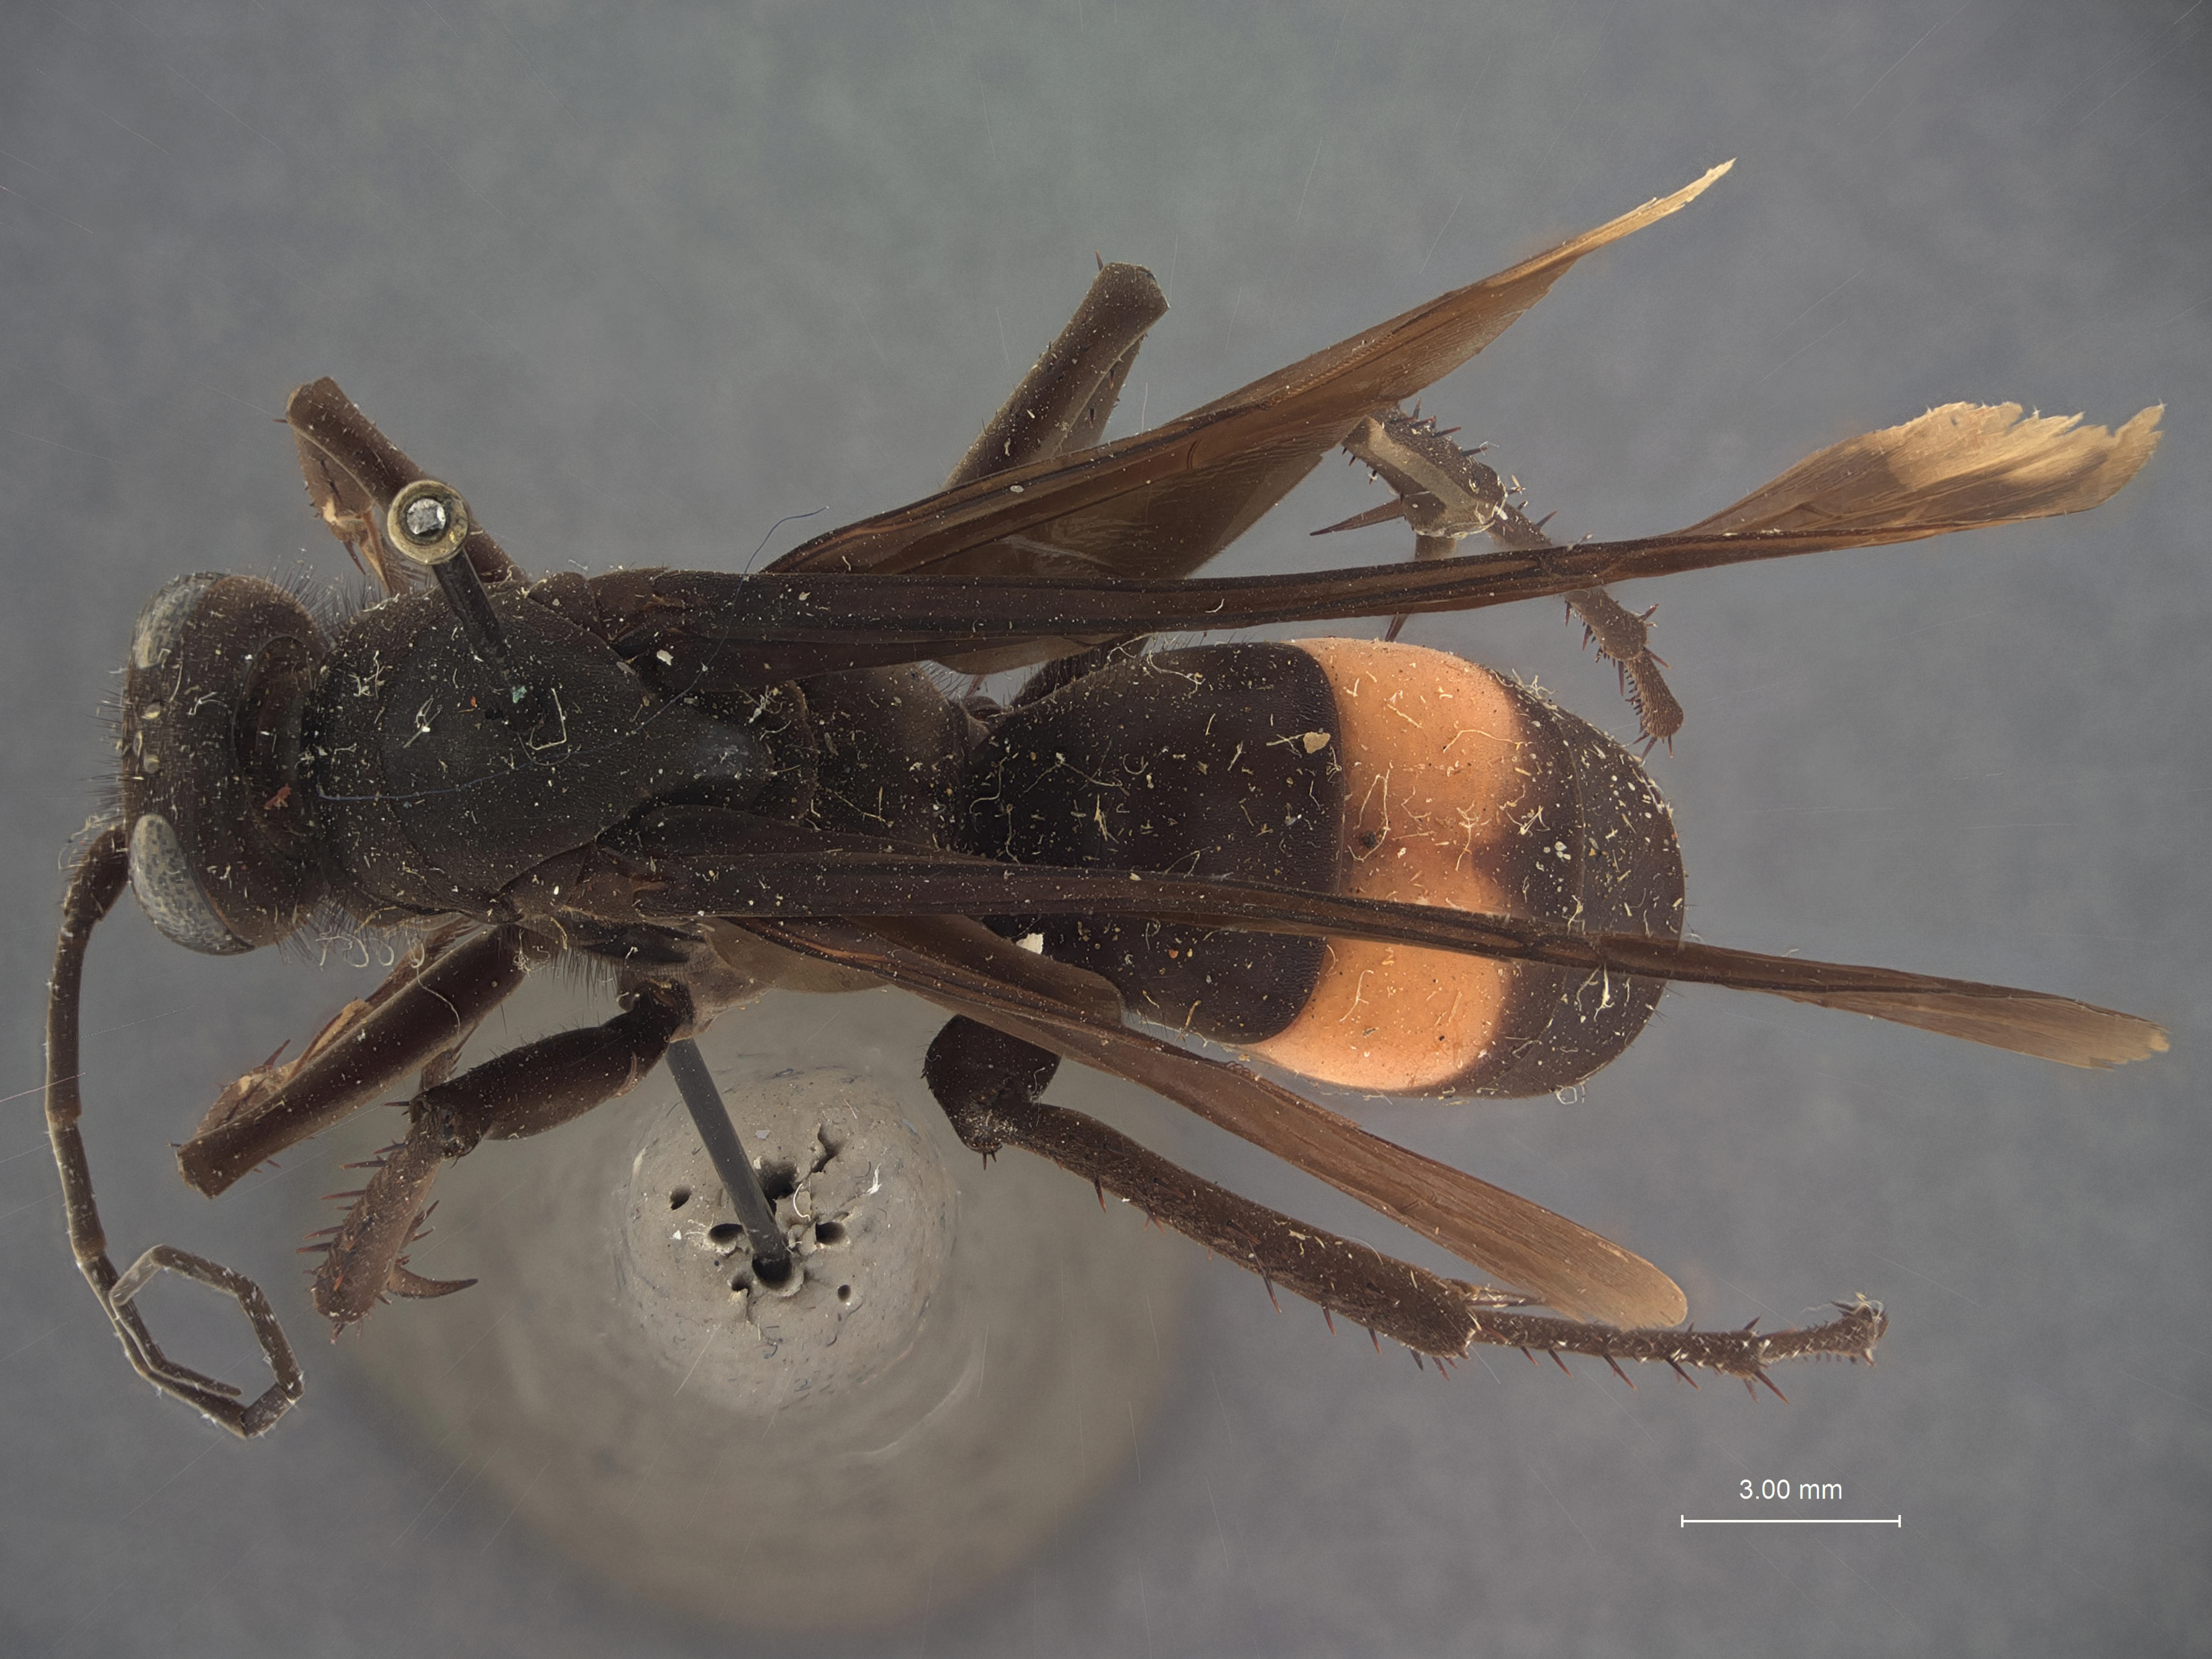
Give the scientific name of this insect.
Lophopompilus bengtssoni
